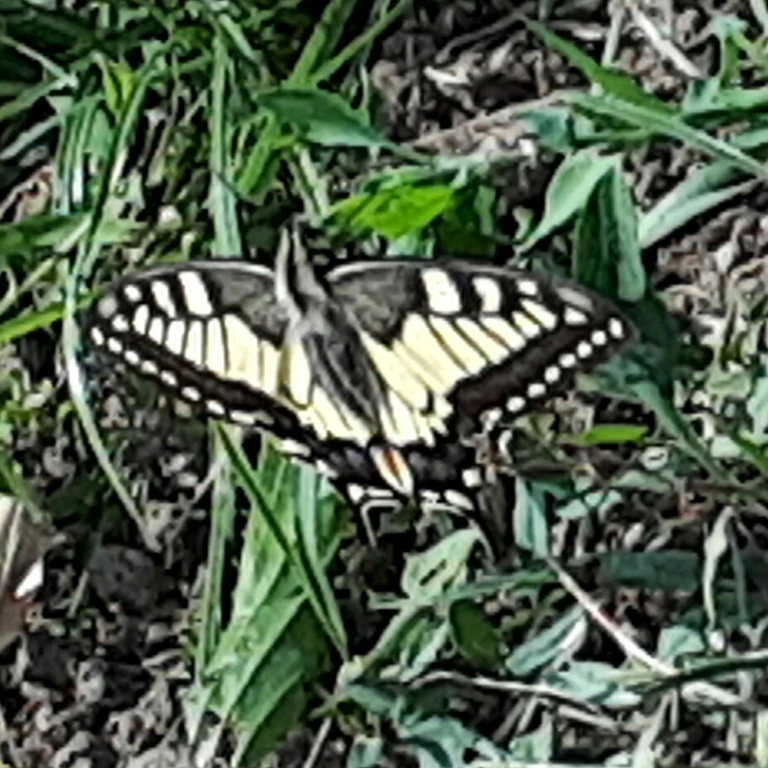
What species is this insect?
Papilio machaon
